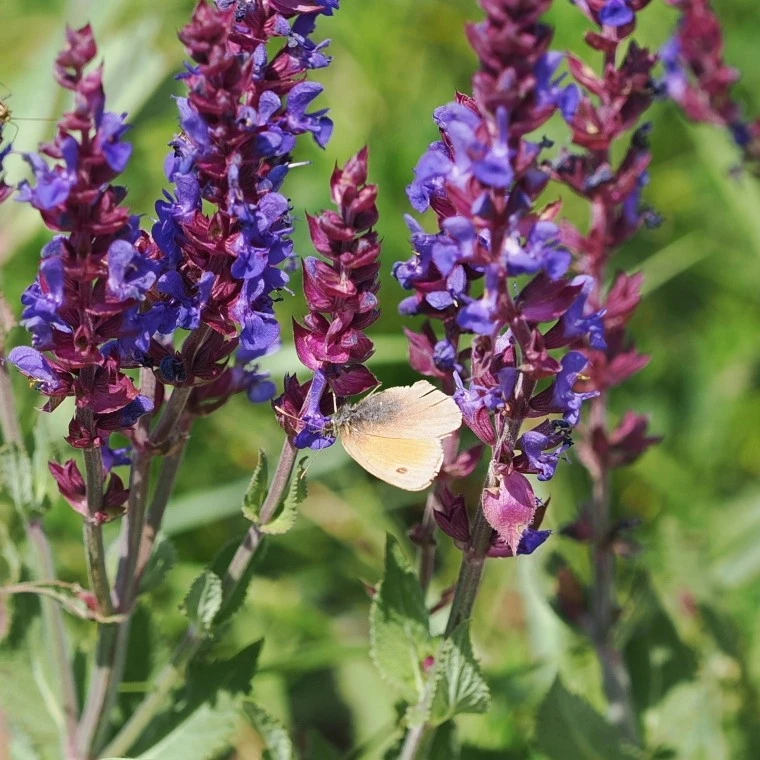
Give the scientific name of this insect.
Coenonympha pamphilus
